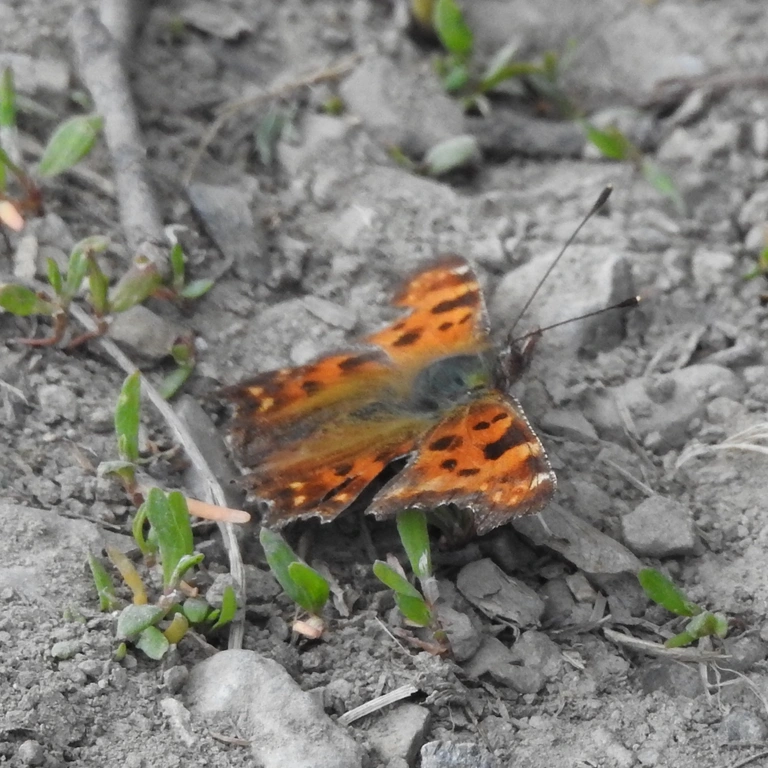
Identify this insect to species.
Polygonia c-album
